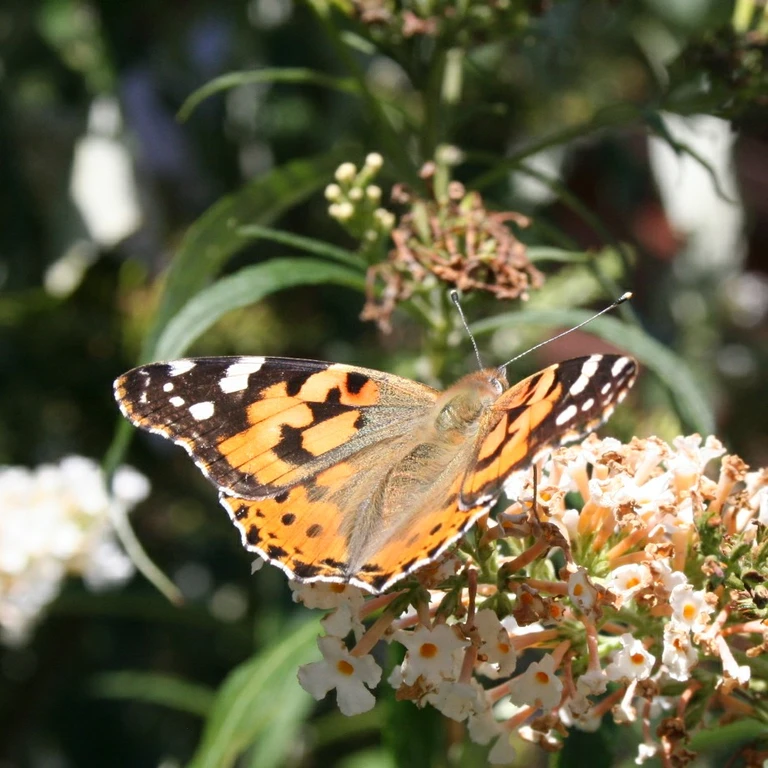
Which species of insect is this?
Vanessa cardui
